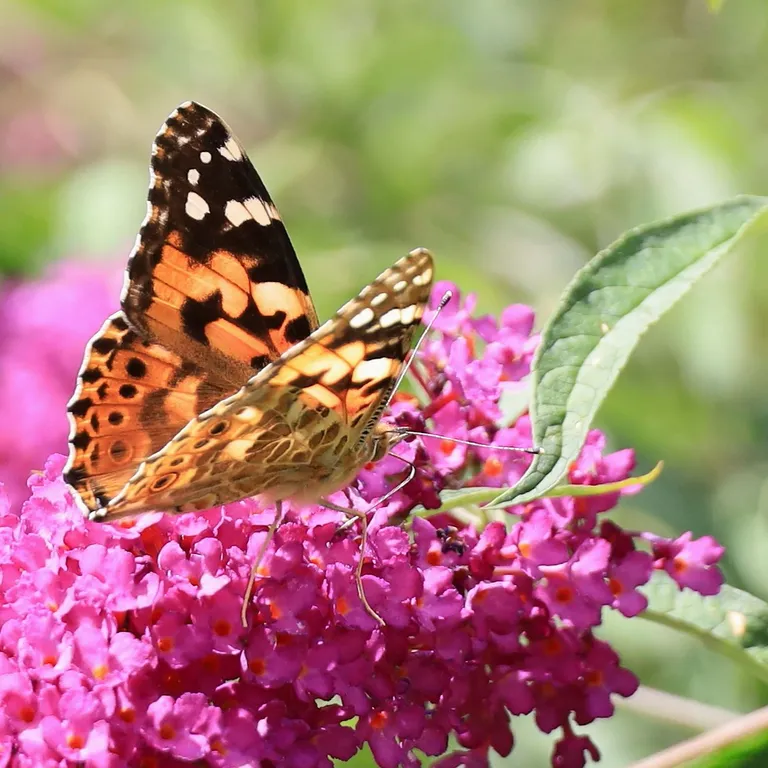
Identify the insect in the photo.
Vanessa cardui
